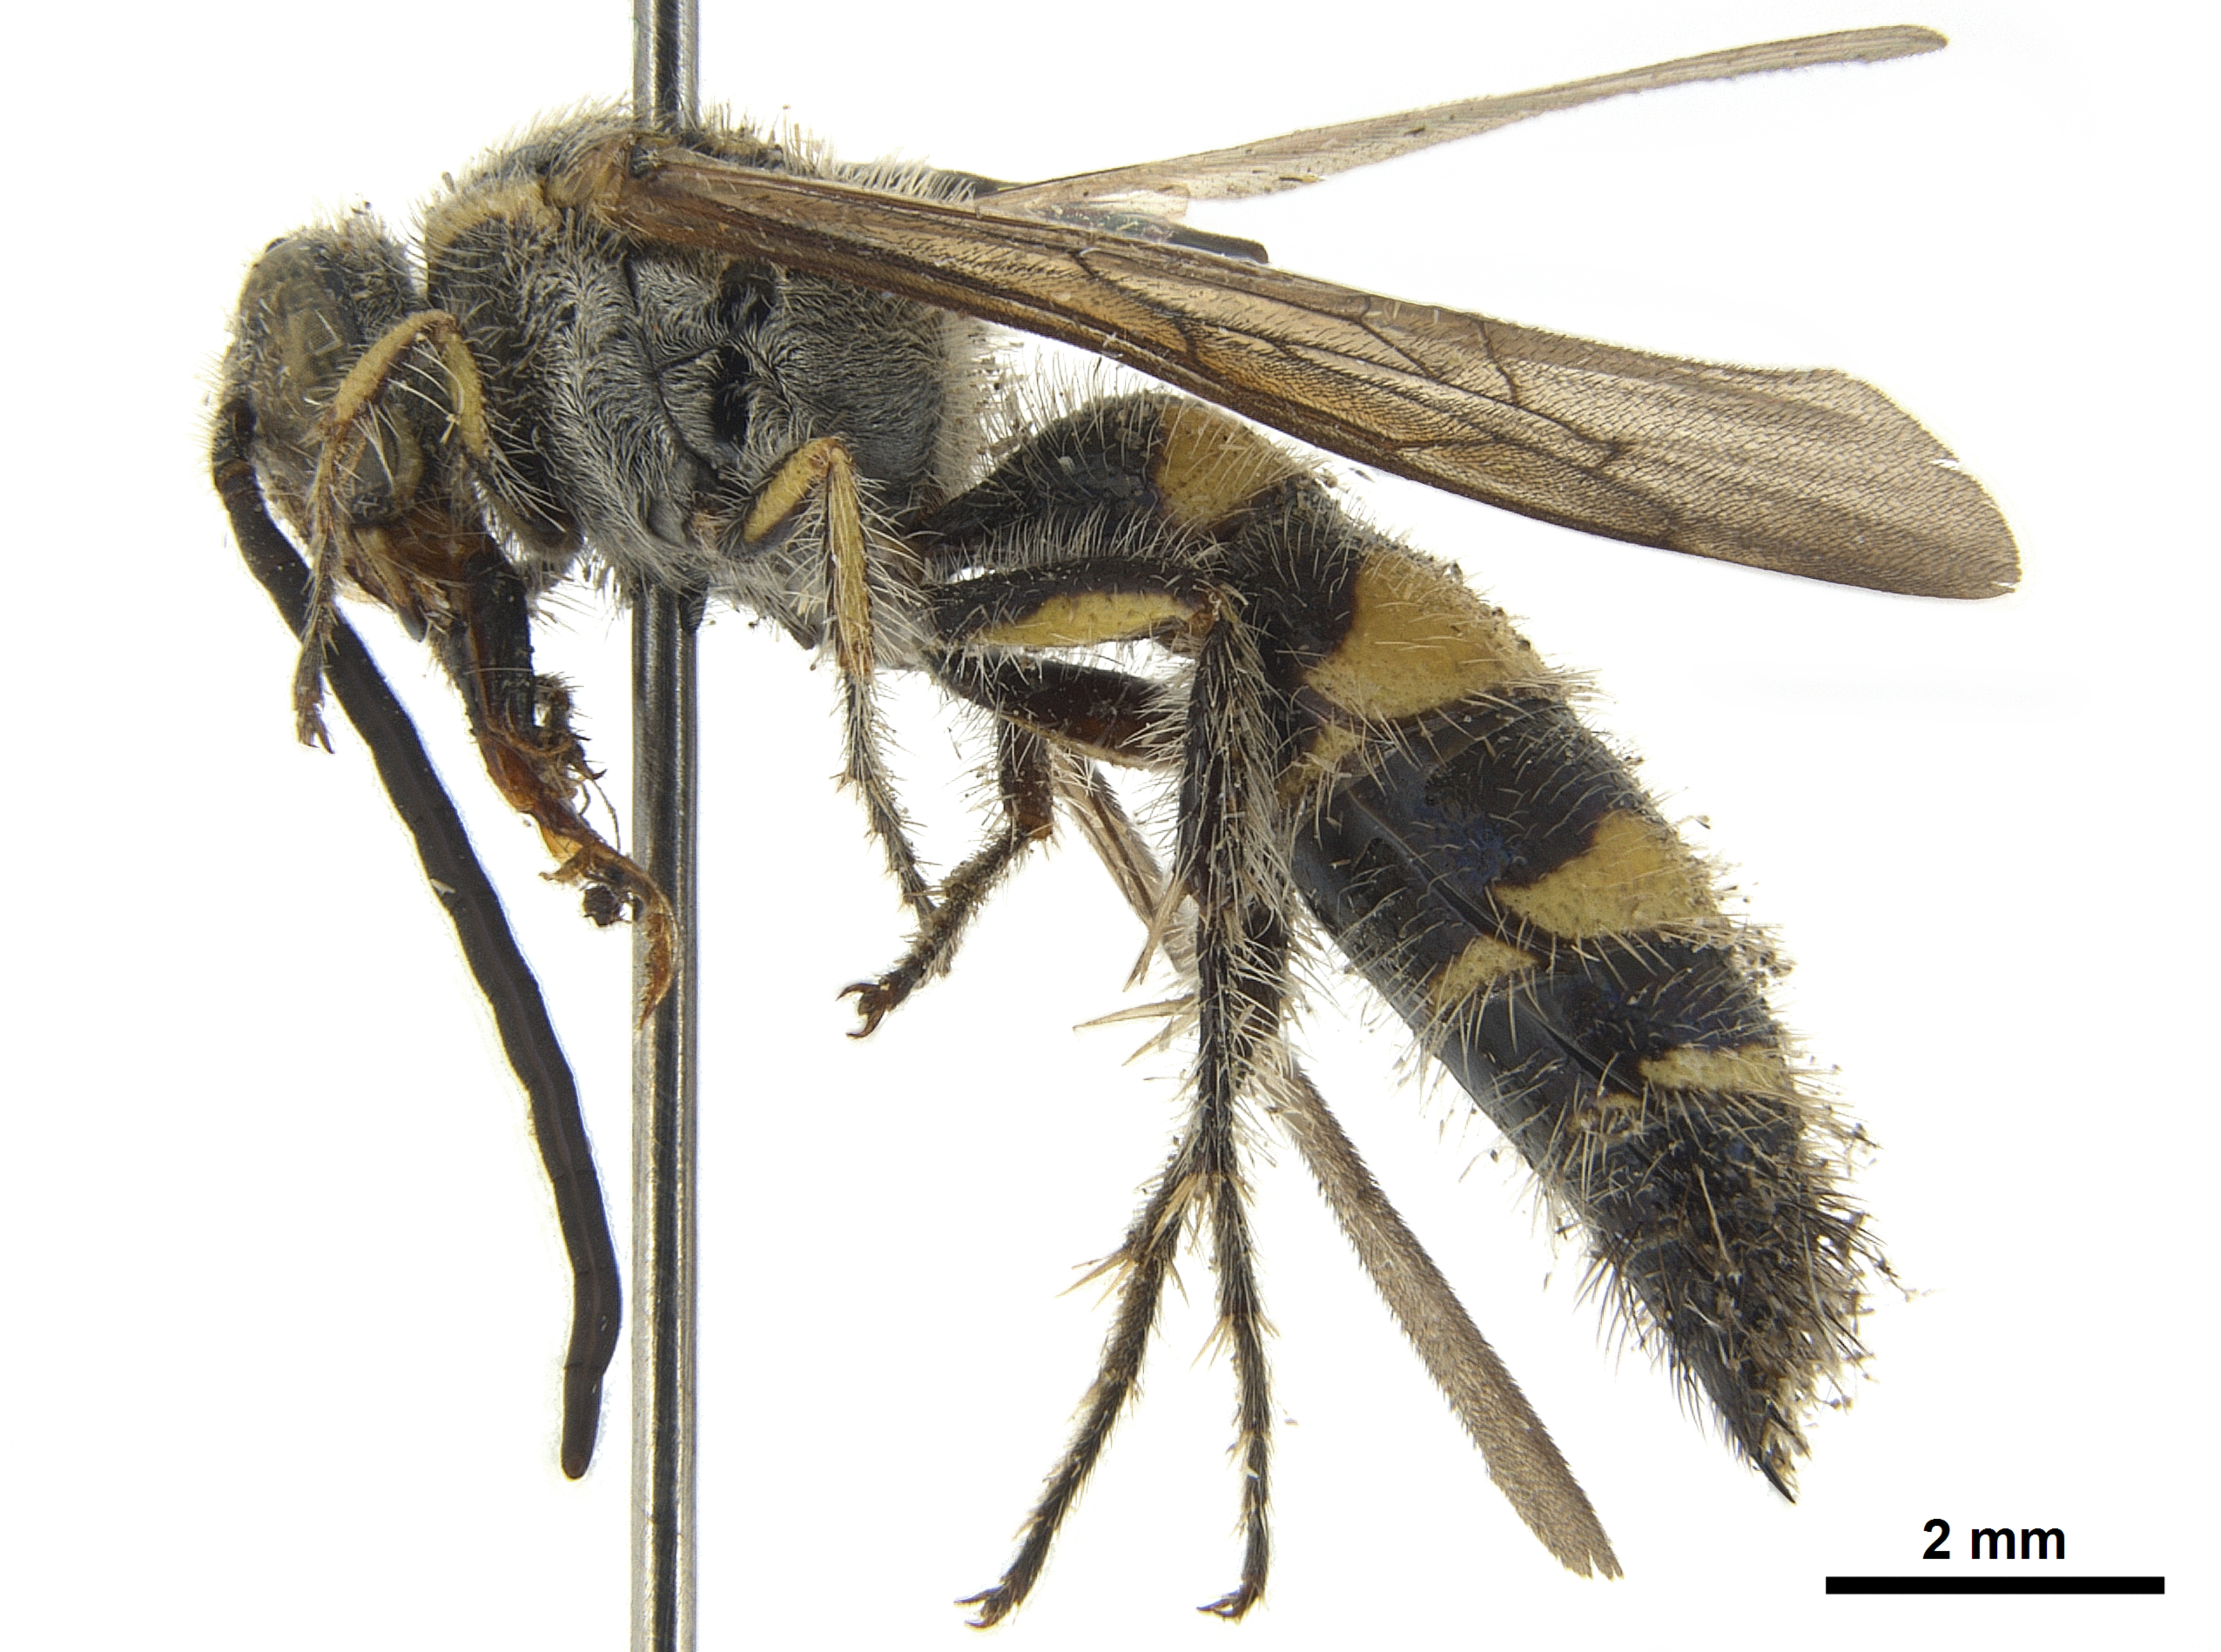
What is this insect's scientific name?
Phalerimeris phalerata
